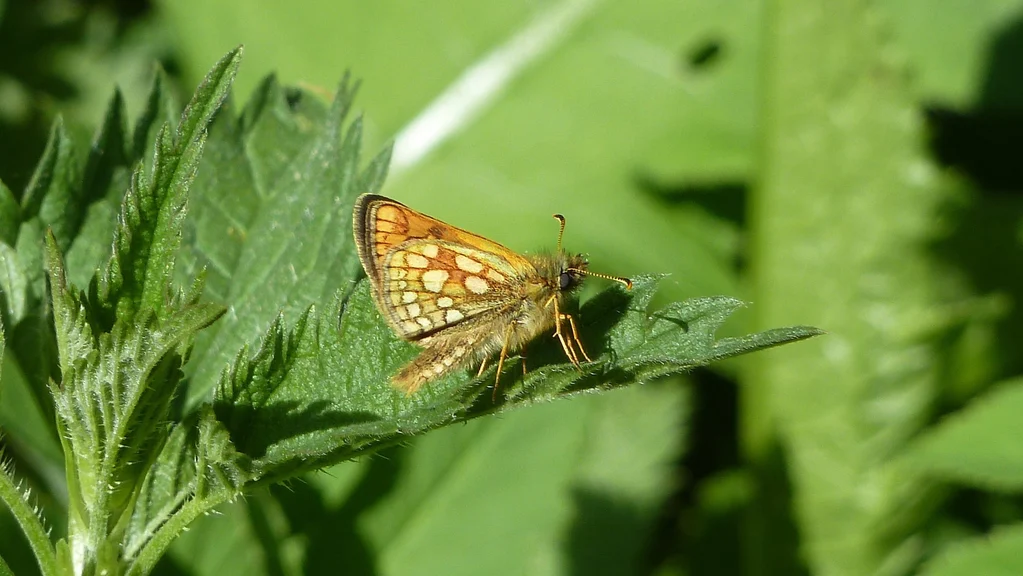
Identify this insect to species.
Carterocephalus palaemon
